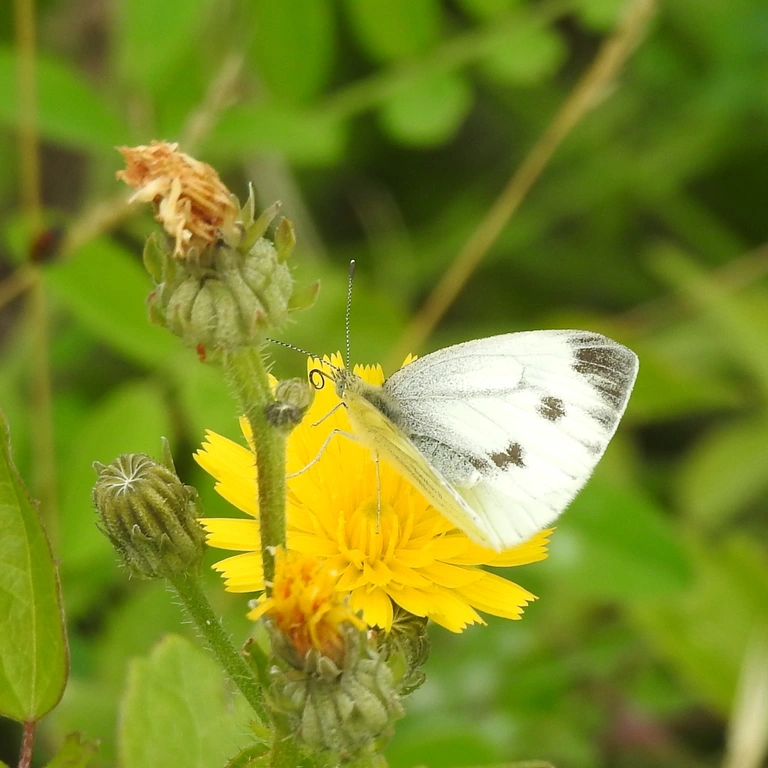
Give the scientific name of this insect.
Pieris napi
